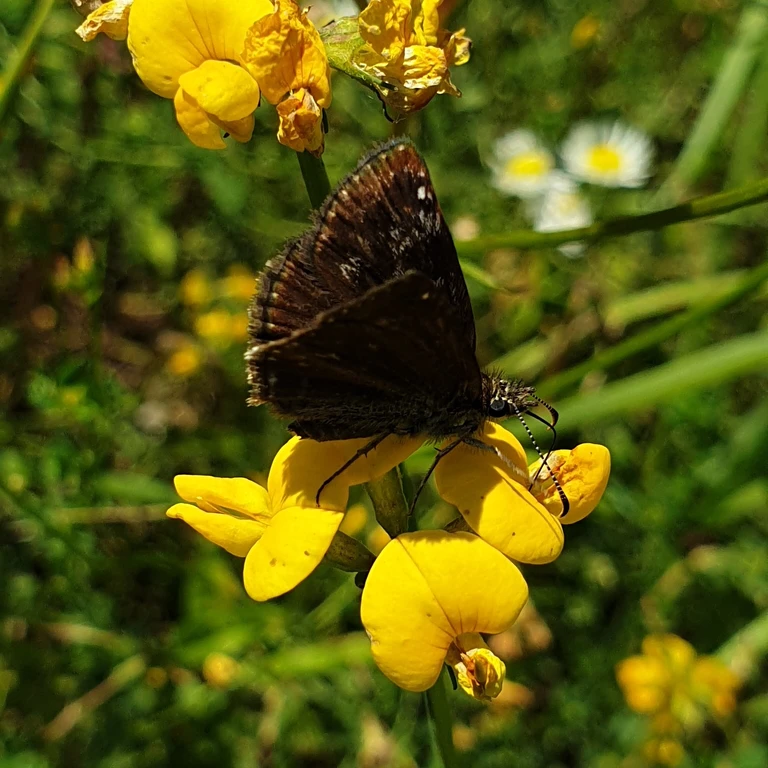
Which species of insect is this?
Erynnis tages
